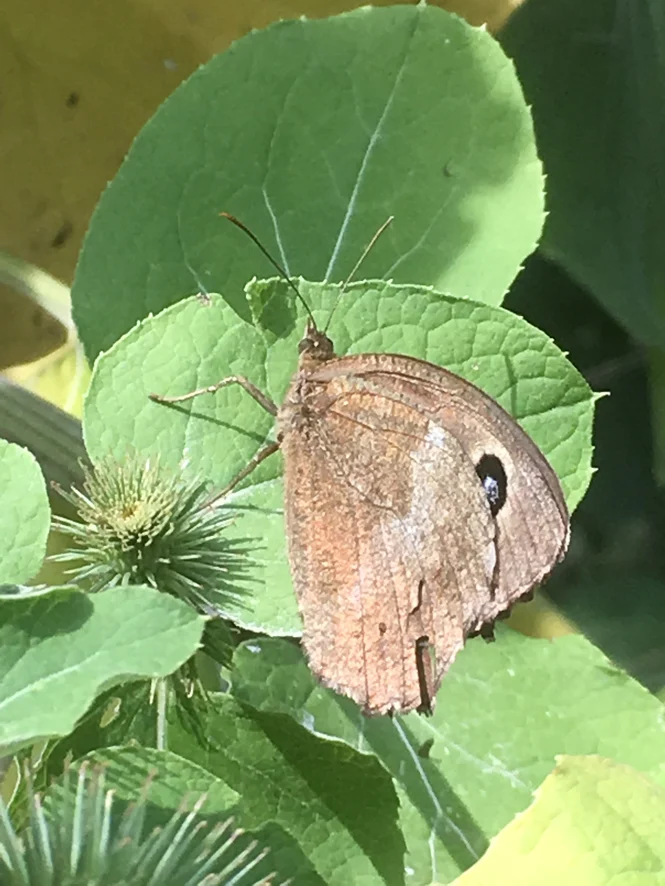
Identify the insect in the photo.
Minois dryas
